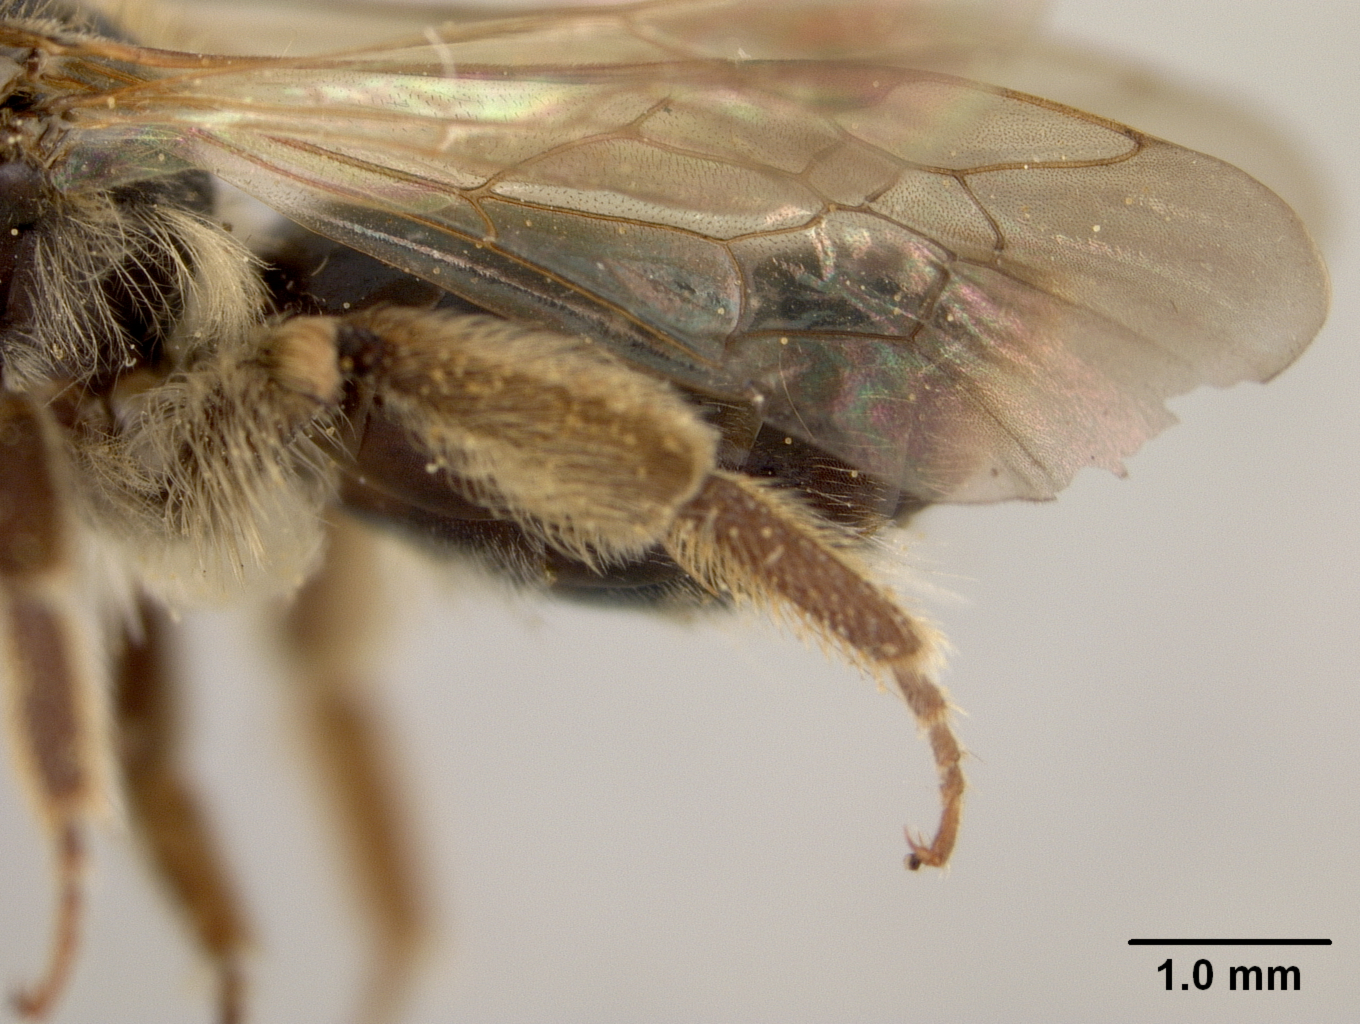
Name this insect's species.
Andrena chippewaensis
